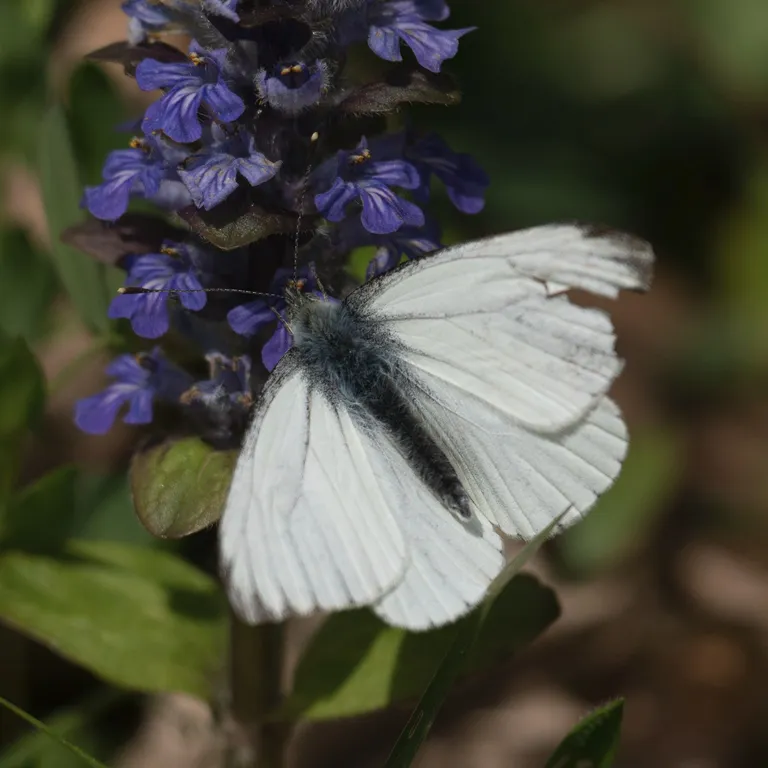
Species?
Pieris napi
